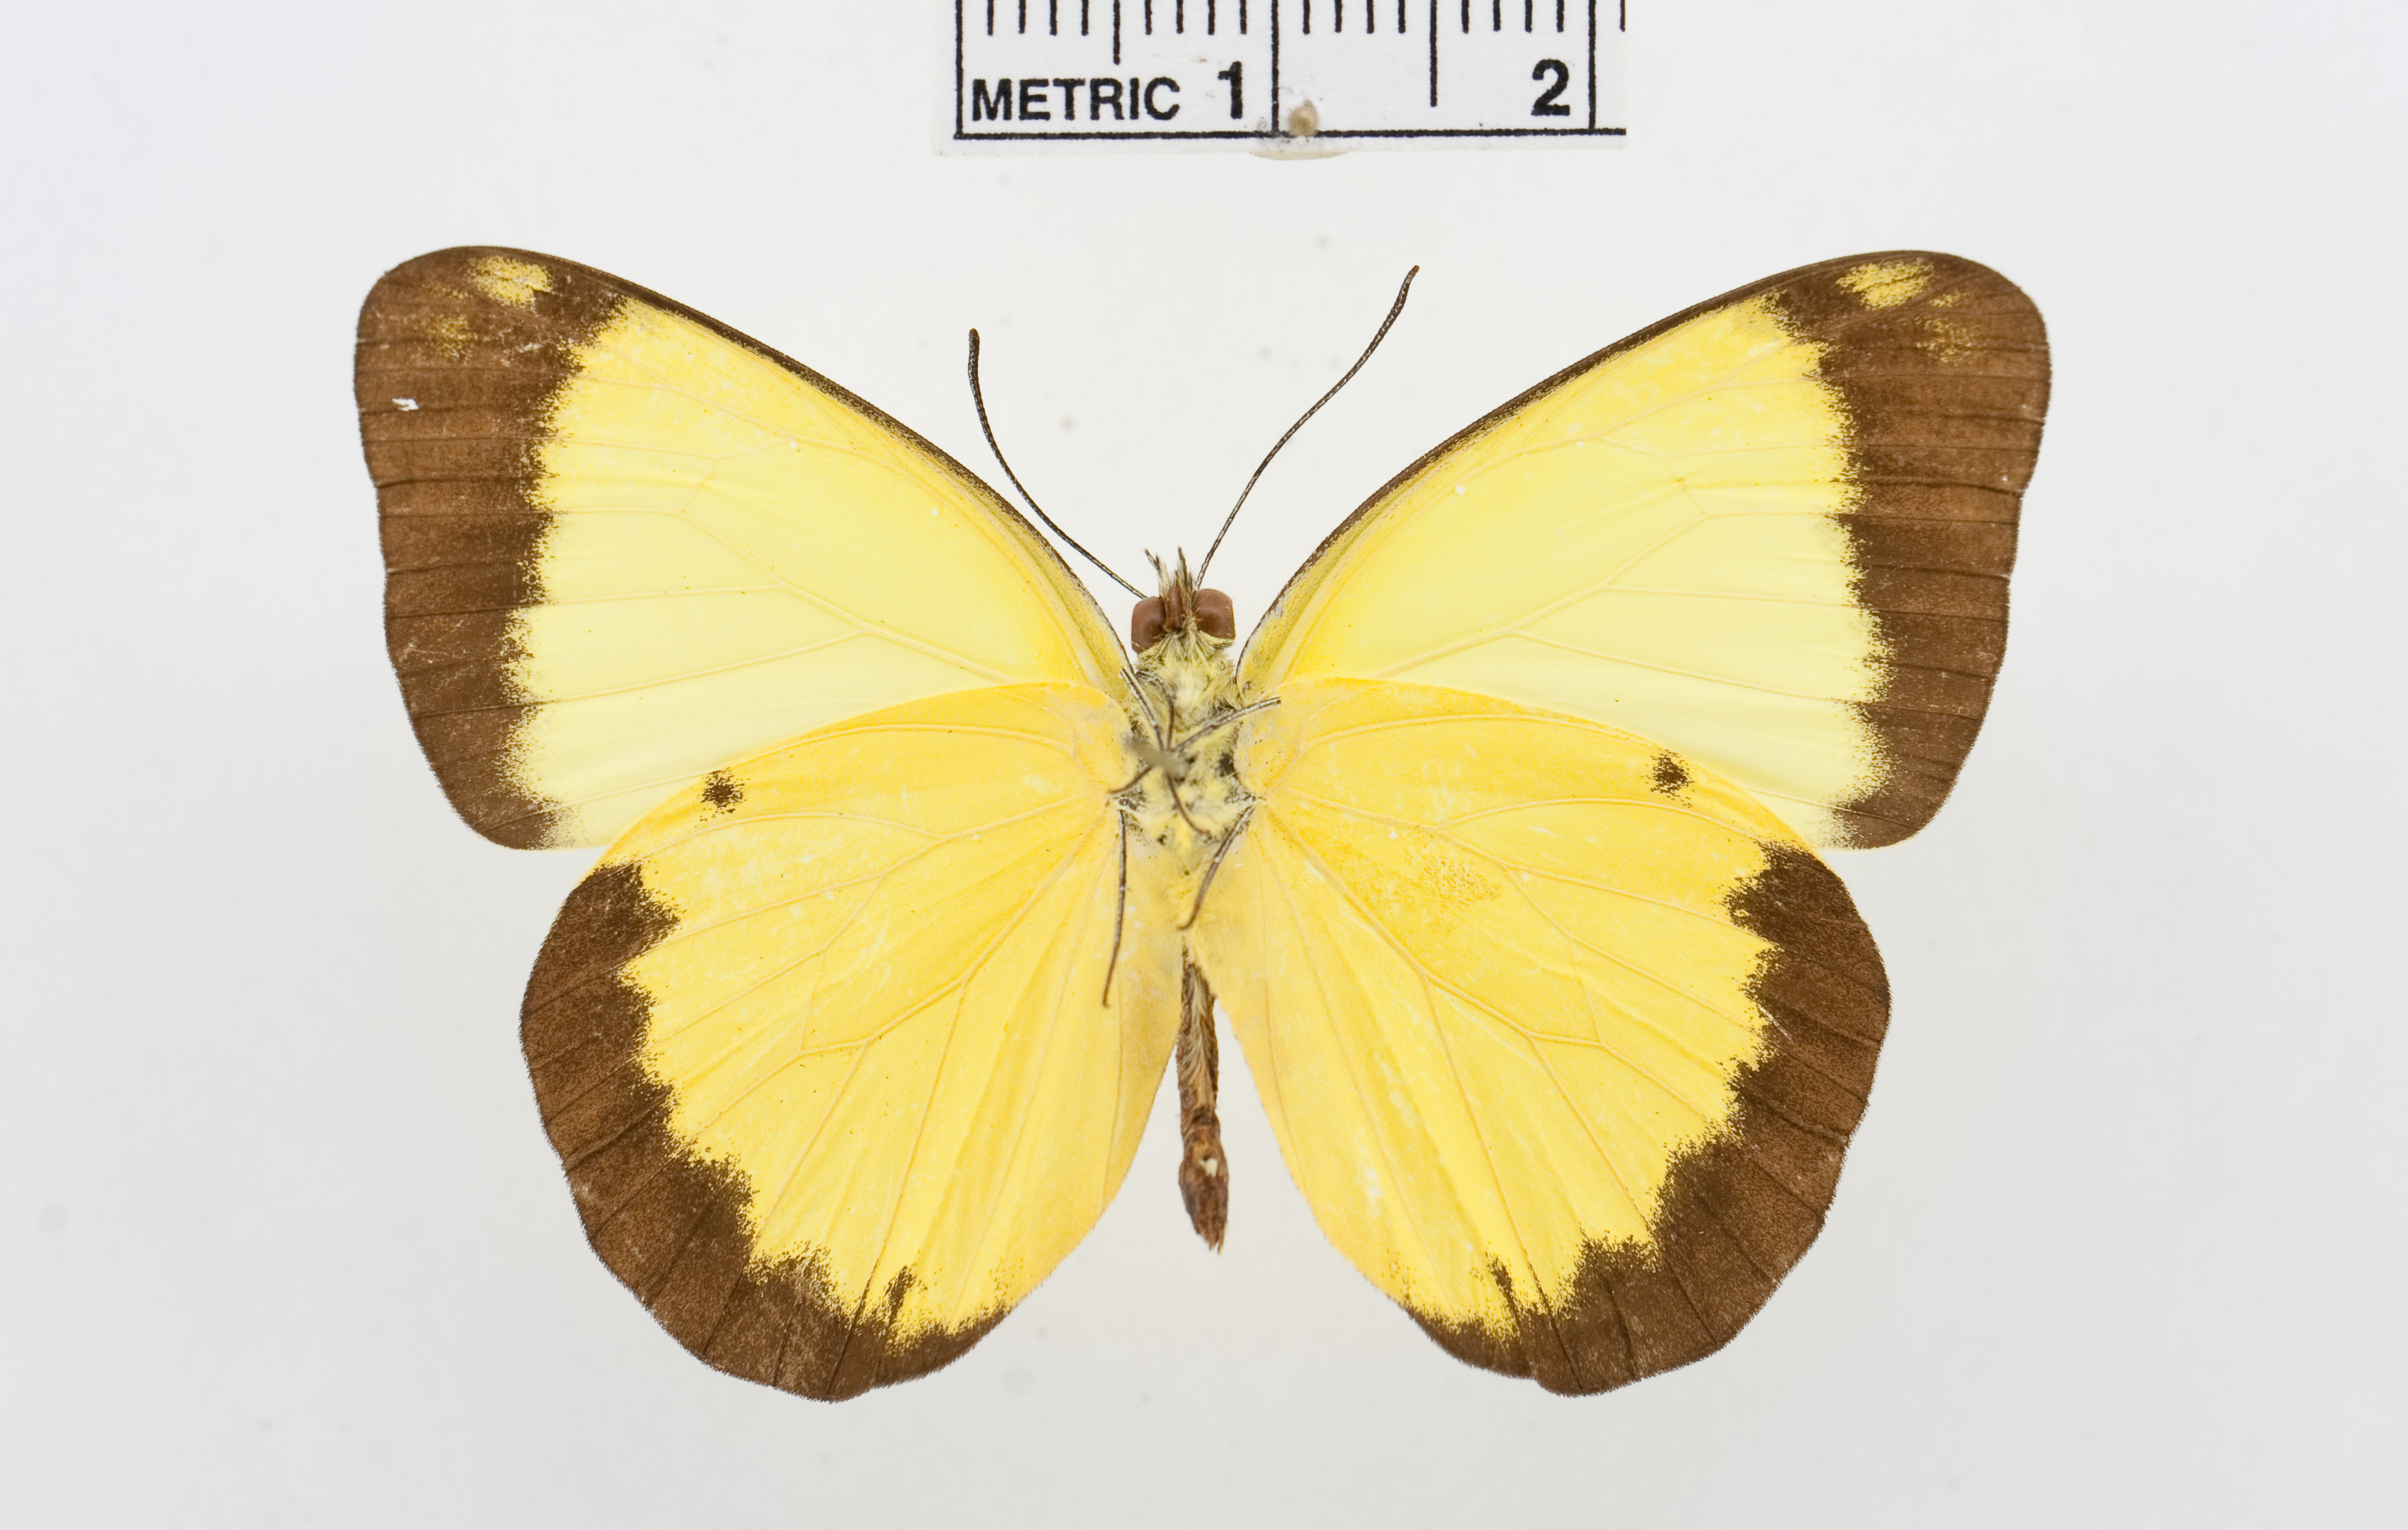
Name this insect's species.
Belenois hedyle
